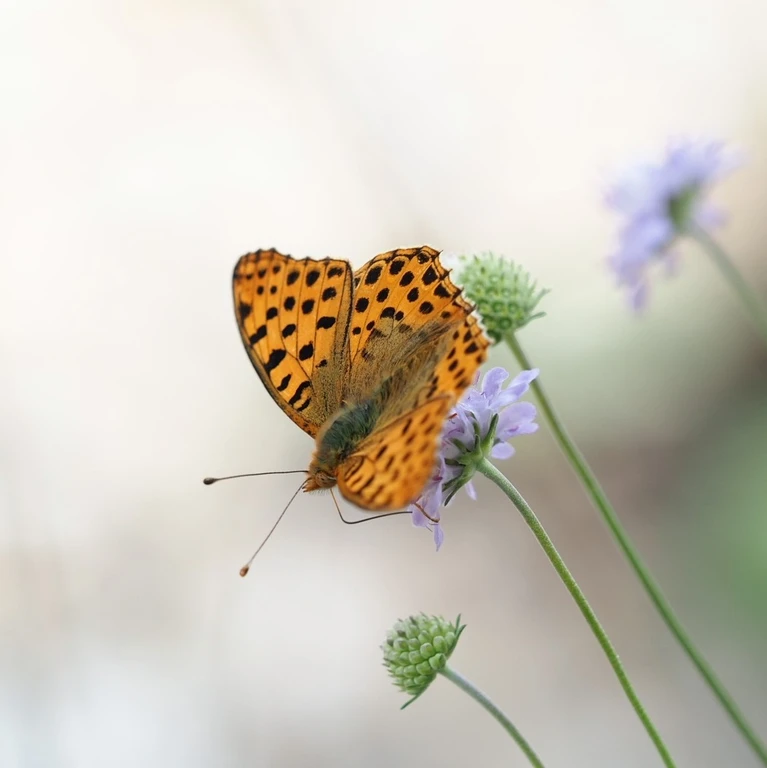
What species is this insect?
Issoria lathonia
